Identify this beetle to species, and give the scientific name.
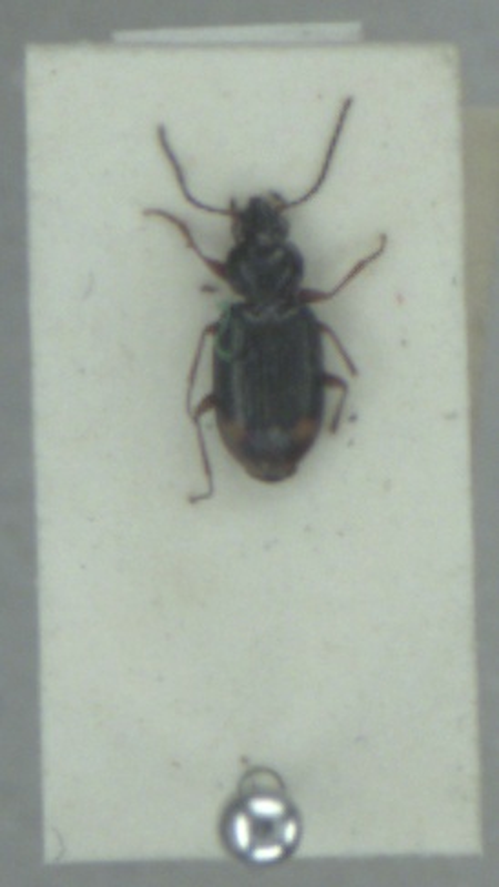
Bembidion biguttatum
